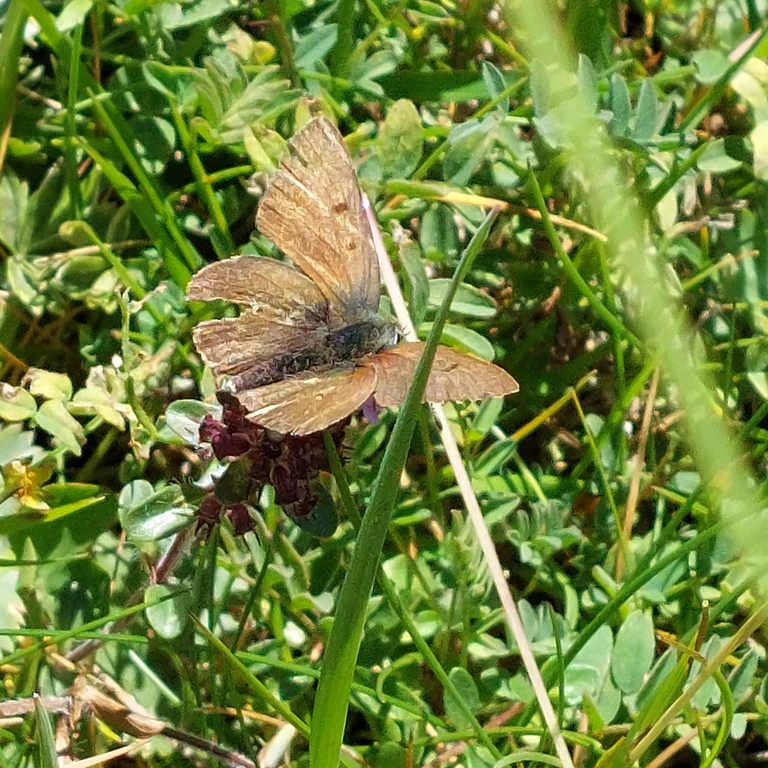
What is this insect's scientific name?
Lycaena tityrus (also Loweia tityrus)
